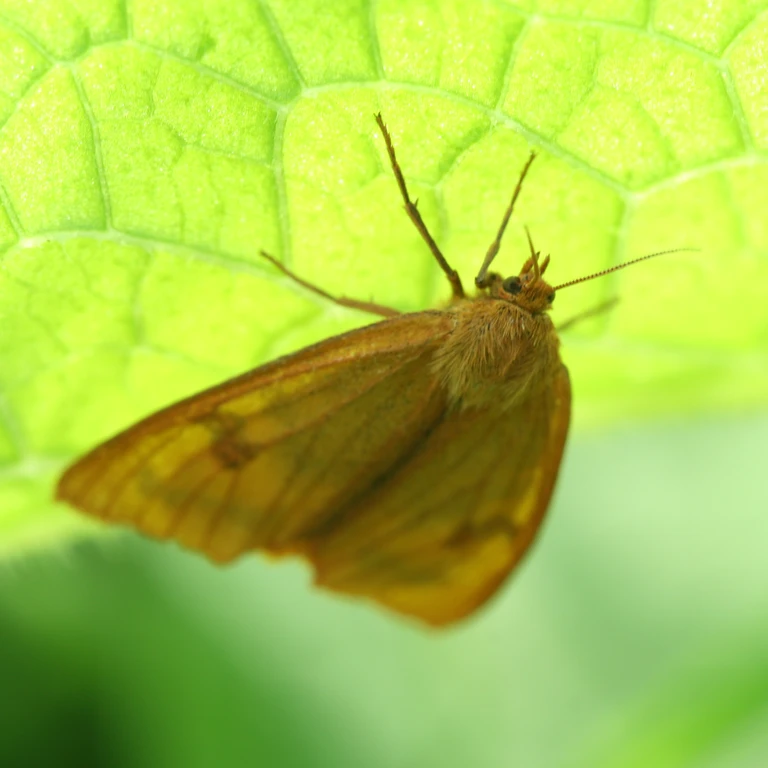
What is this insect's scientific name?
Diacrisia sannio
